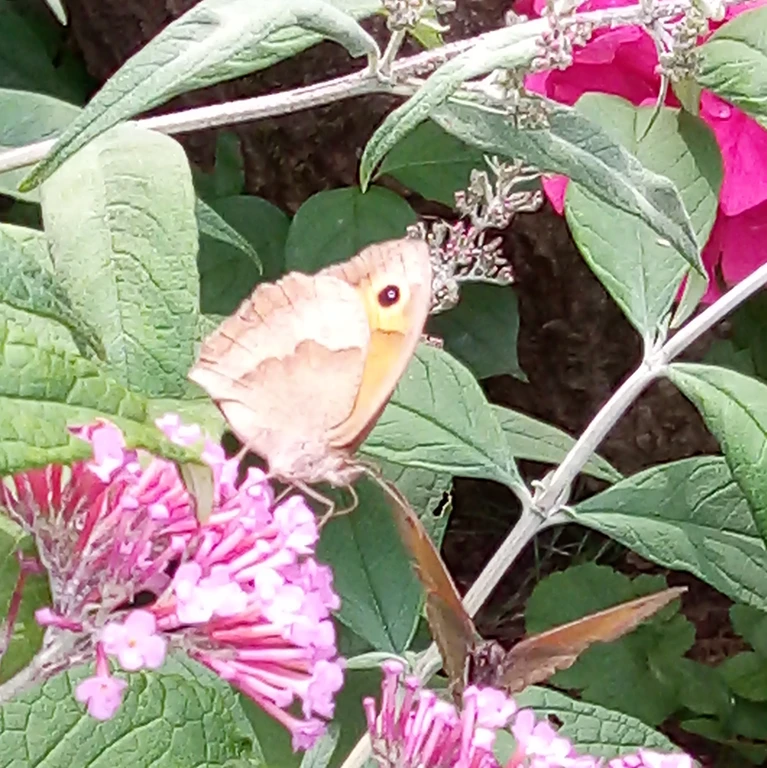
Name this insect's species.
Maniola jurtina
